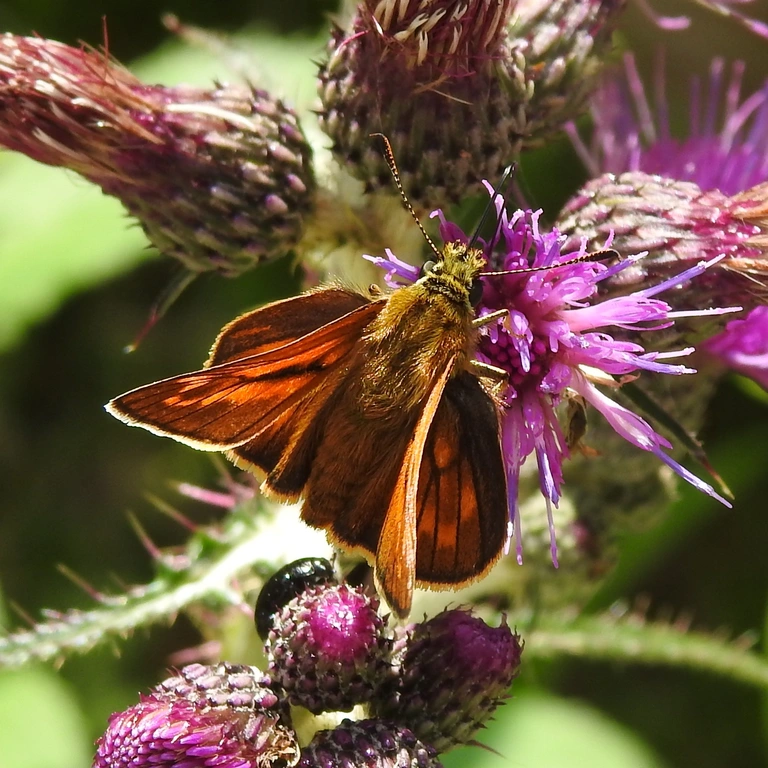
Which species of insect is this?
Ochlodes sylvanus (also Ochlodes venata)
